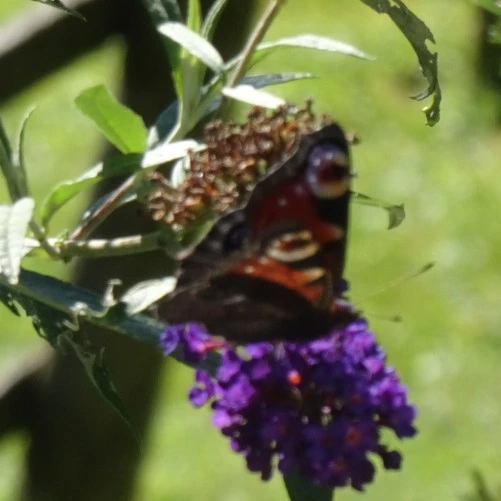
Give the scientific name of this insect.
Aglais io
